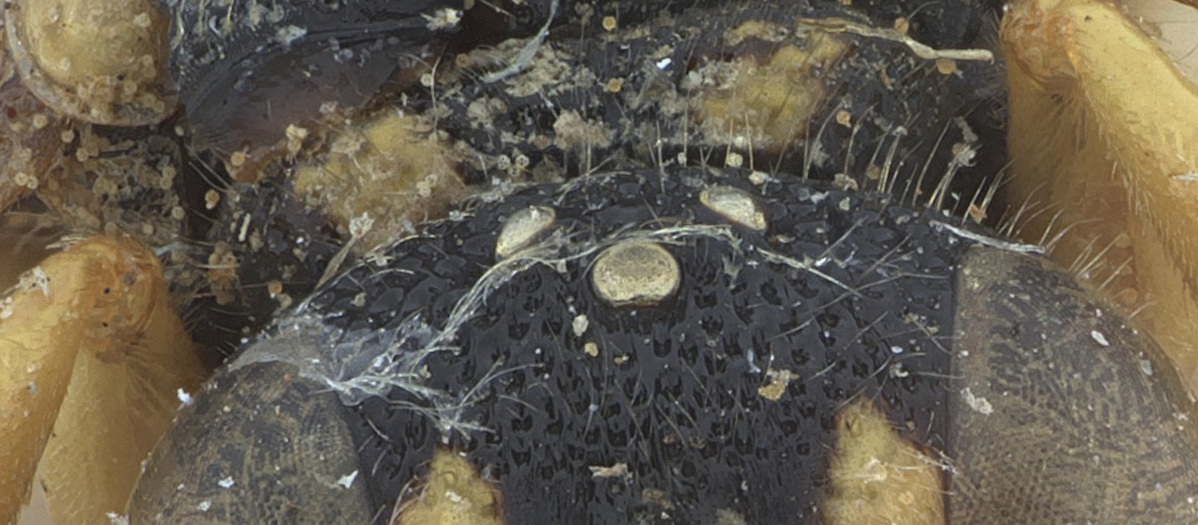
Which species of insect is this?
Cerceris japonica
